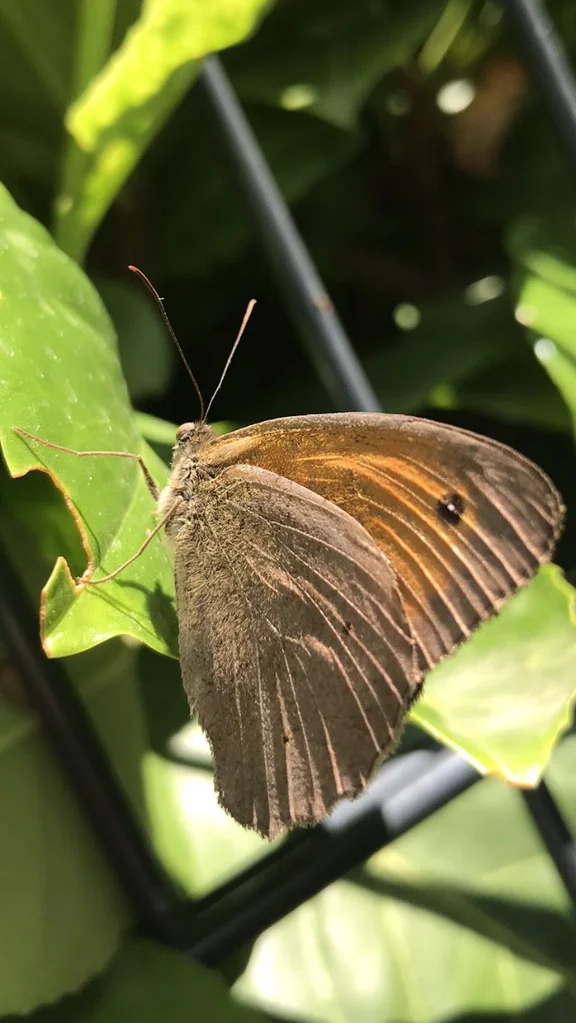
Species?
Maniola jurtina
